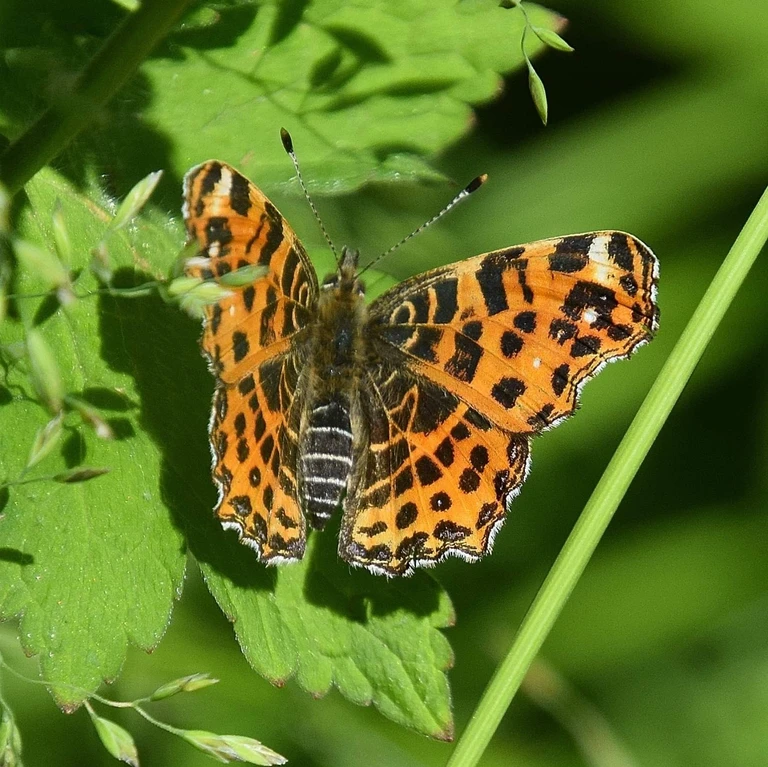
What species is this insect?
Araschnia levana
